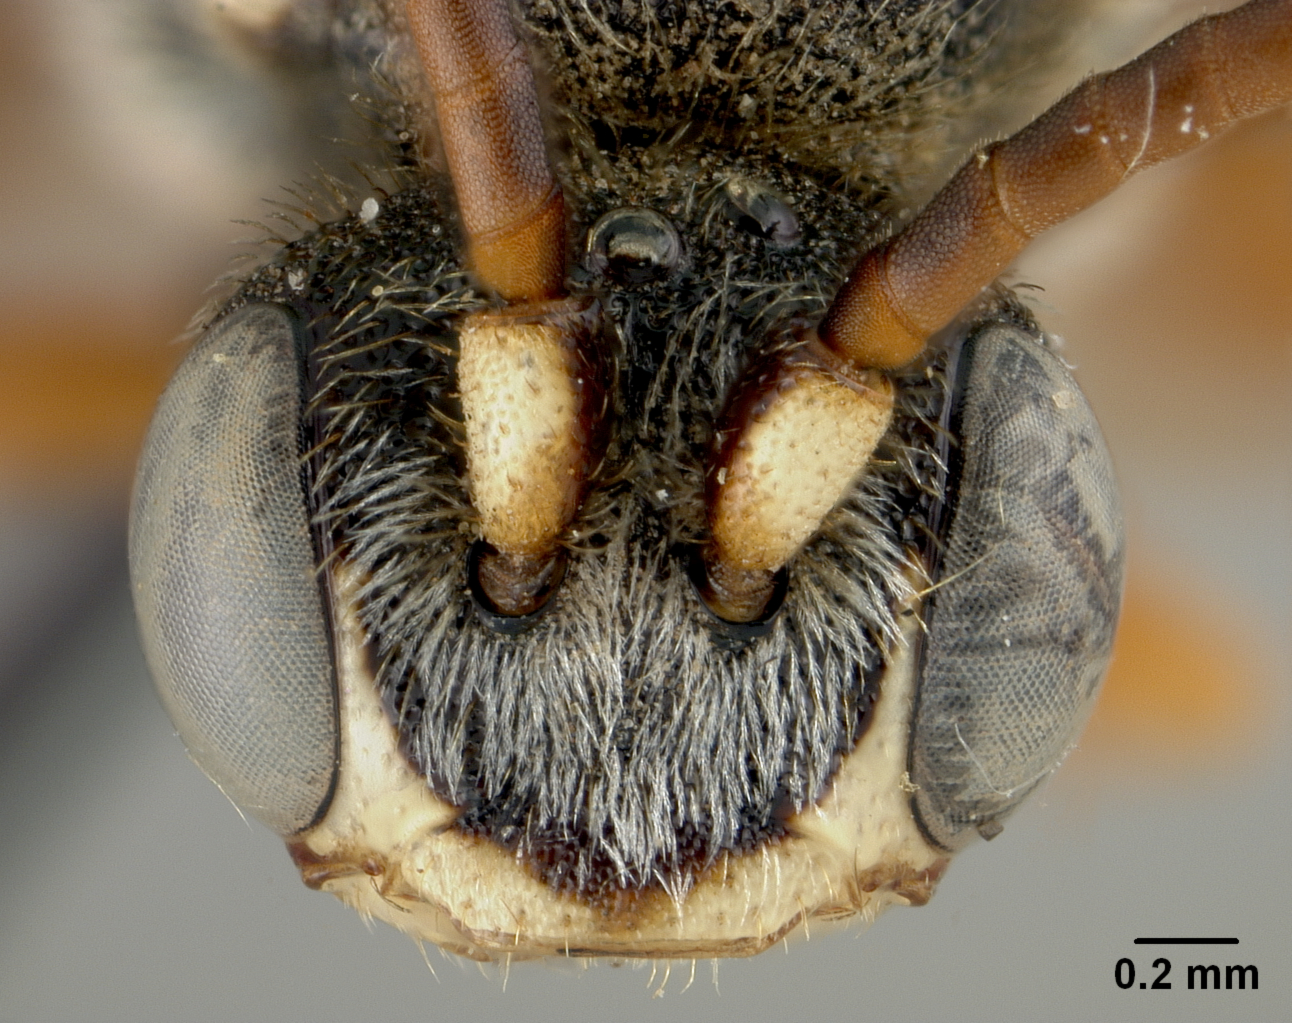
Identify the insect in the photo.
Nomada siccorum
